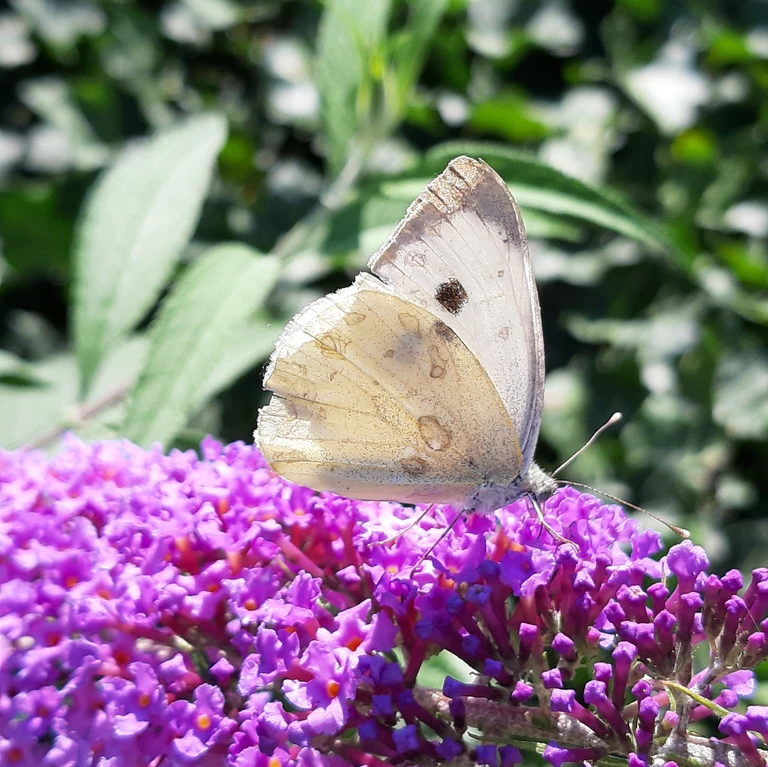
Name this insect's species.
Pieris brassicae
